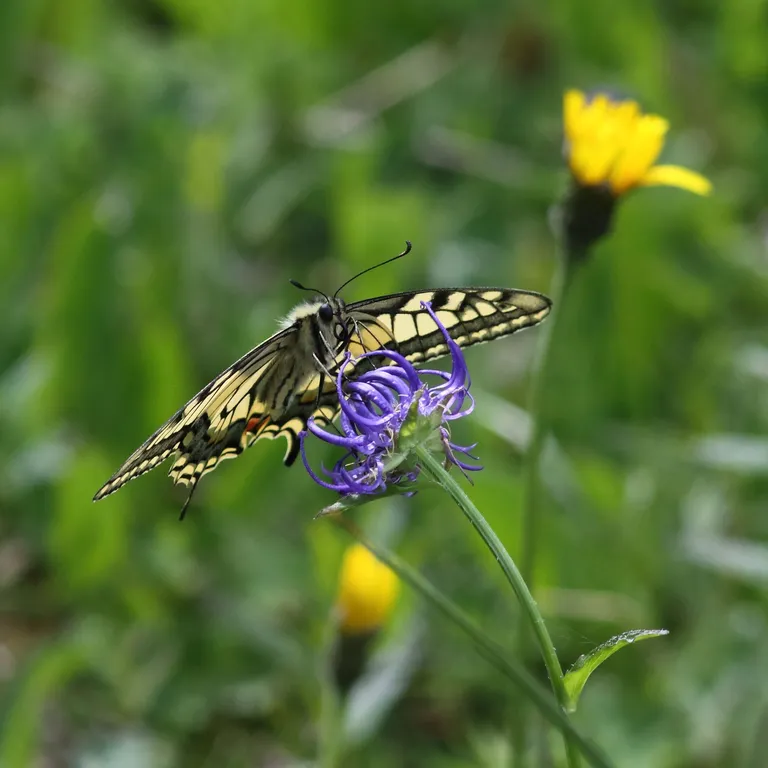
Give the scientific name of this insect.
Papilio machaon
